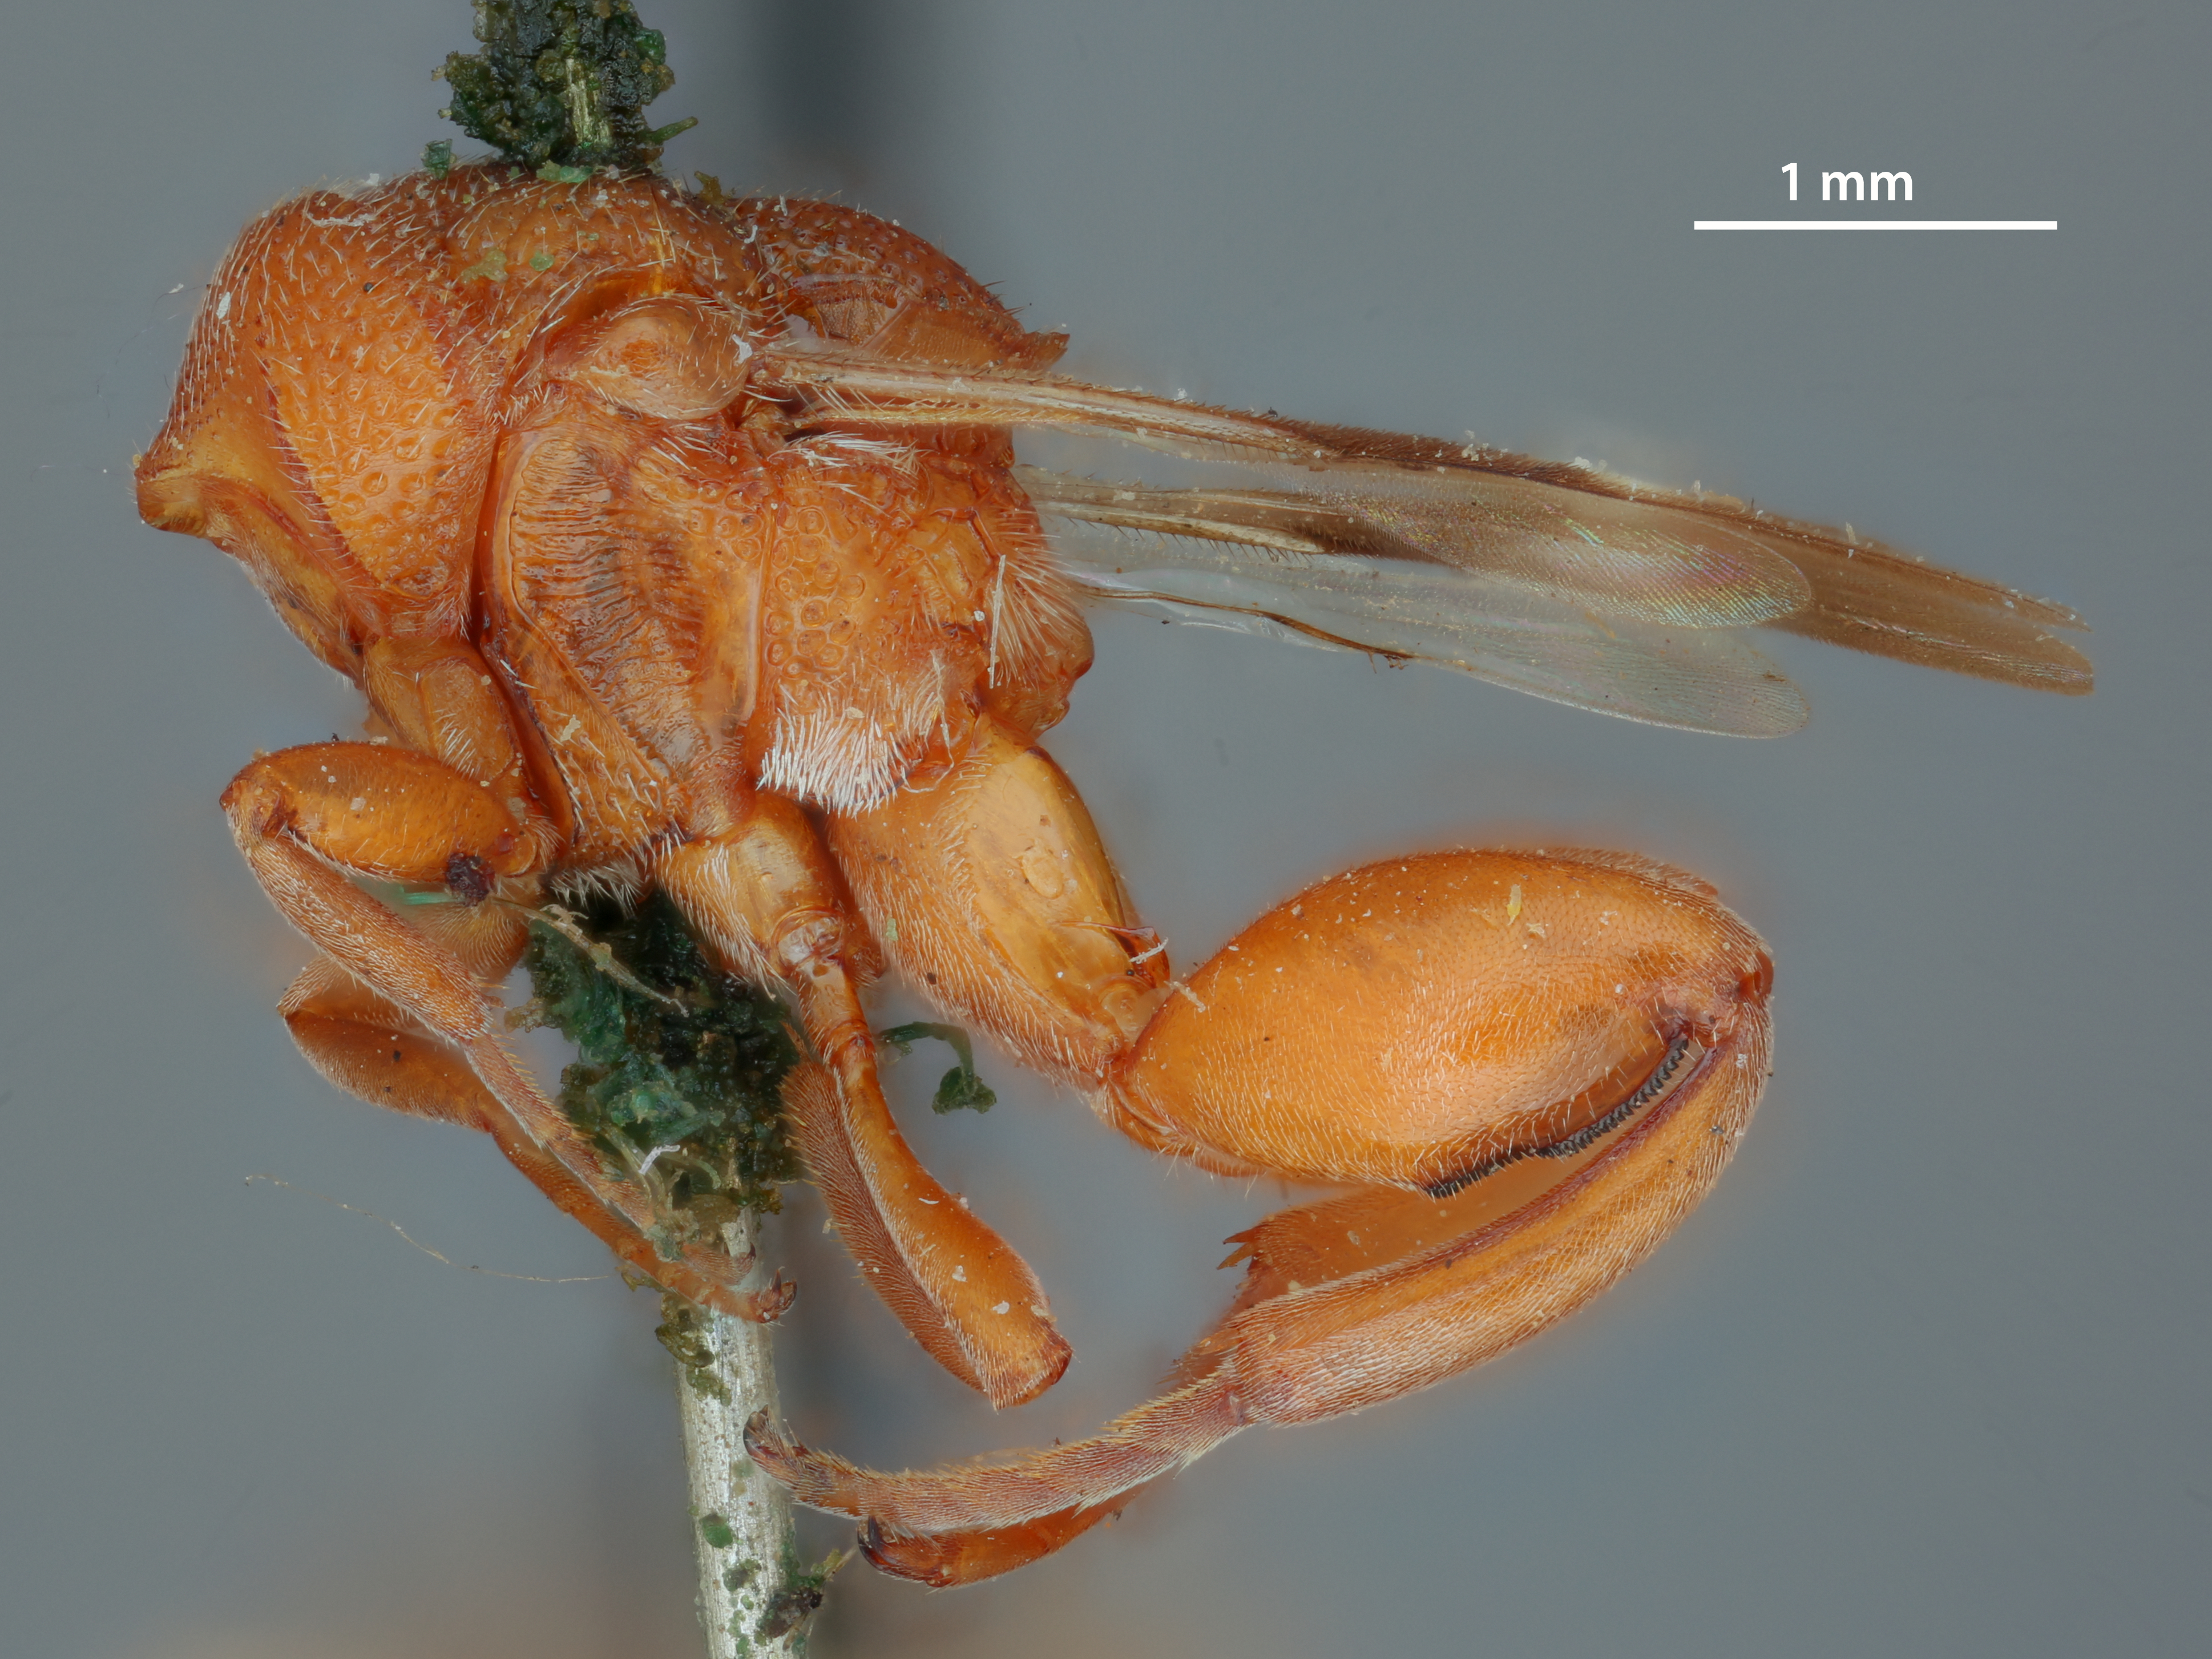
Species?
Stomatocera rubra
